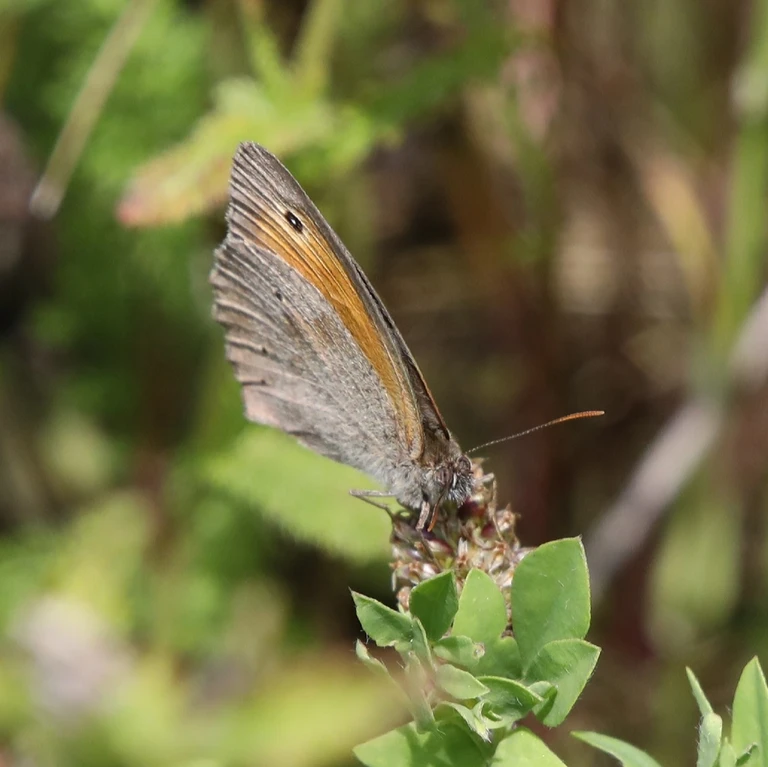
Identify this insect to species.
Maniola jurtina
